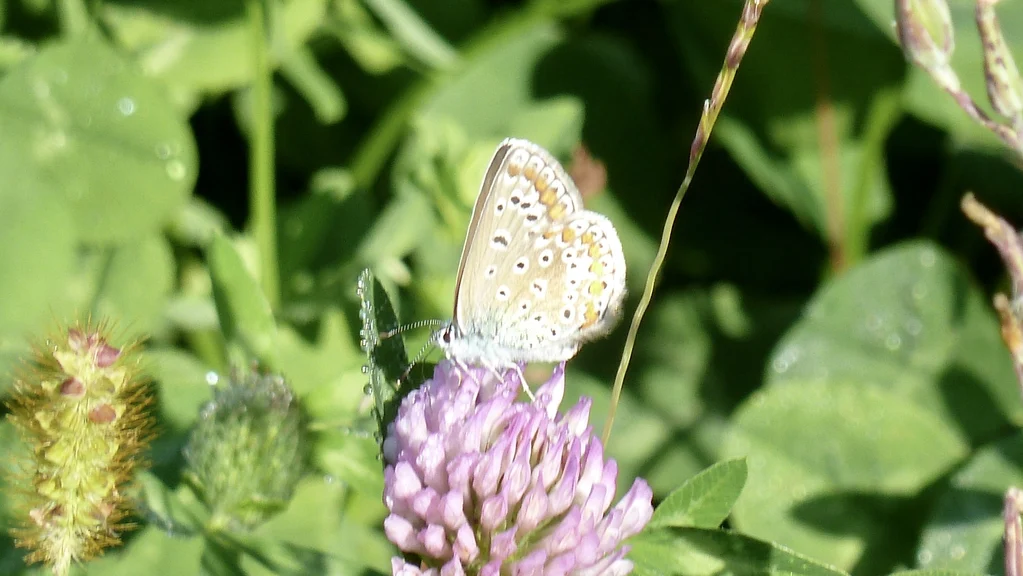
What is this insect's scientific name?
Polyommatus icarus
